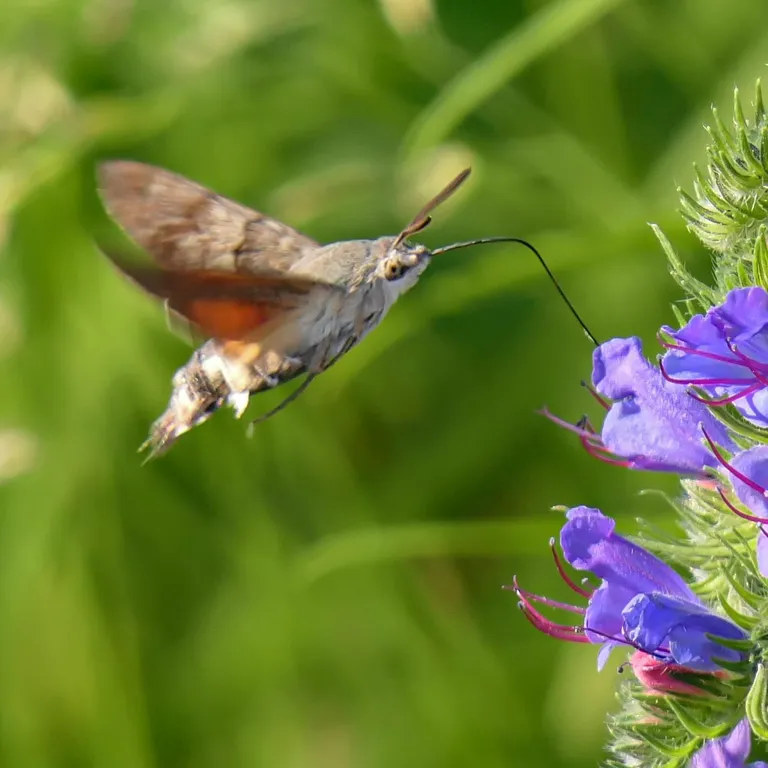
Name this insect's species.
Macroglossum stellatarum
